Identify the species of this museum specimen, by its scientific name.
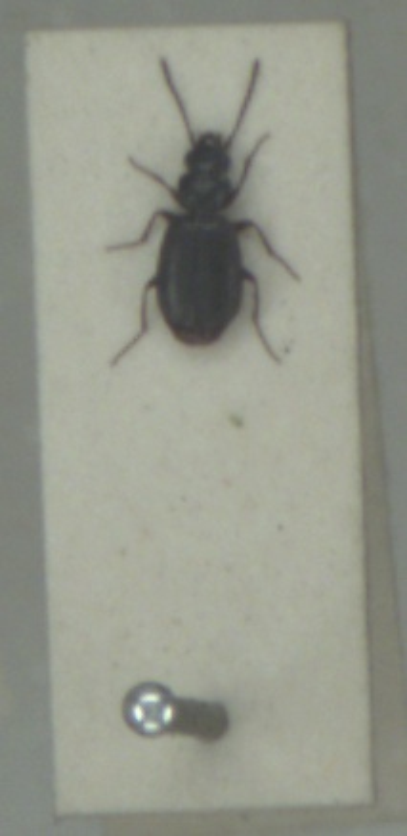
Syntomus truncatellus
